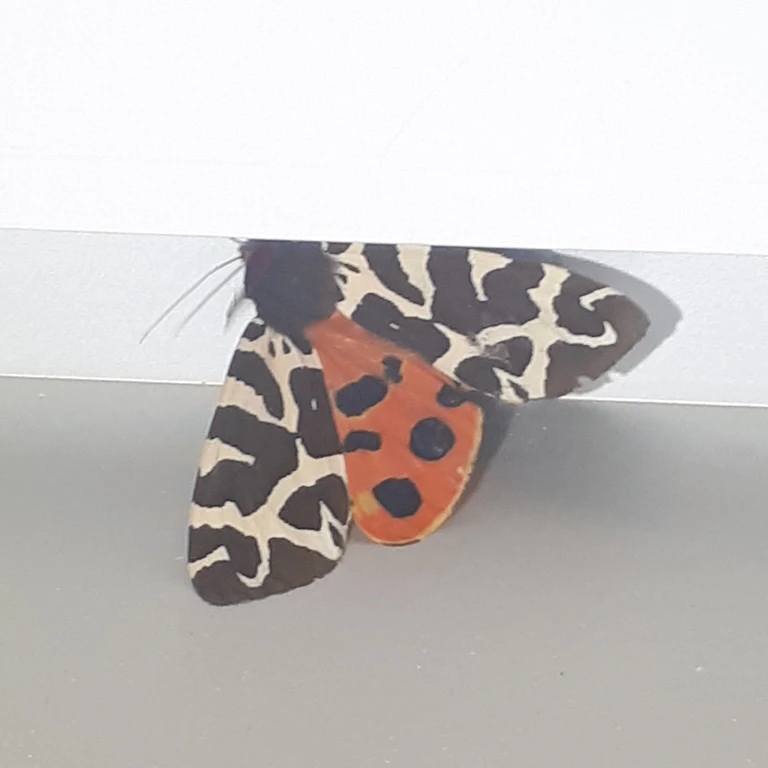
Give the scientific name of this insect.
Arctia caja
